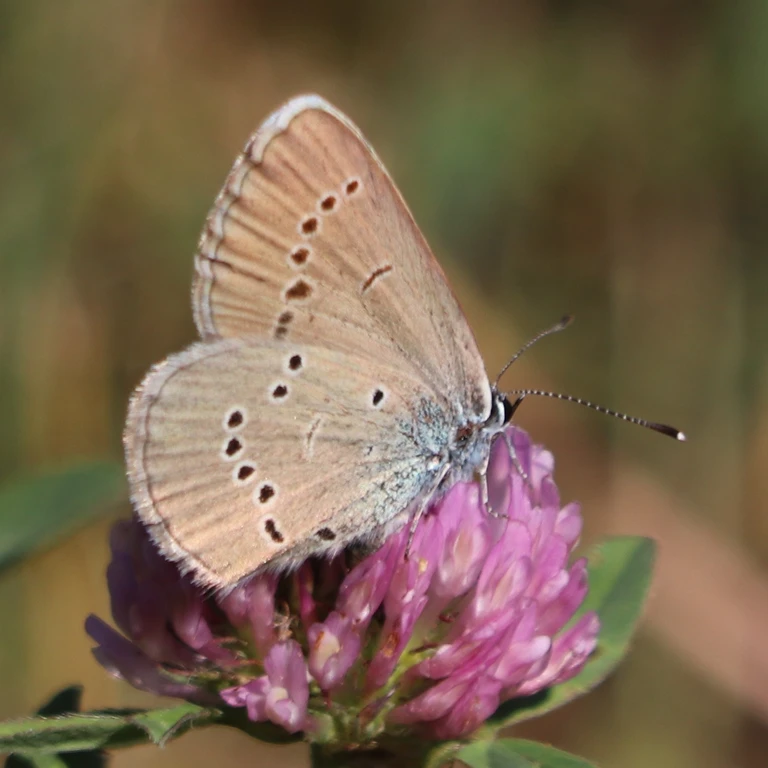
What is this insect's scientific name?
Cyaniris semiargus
